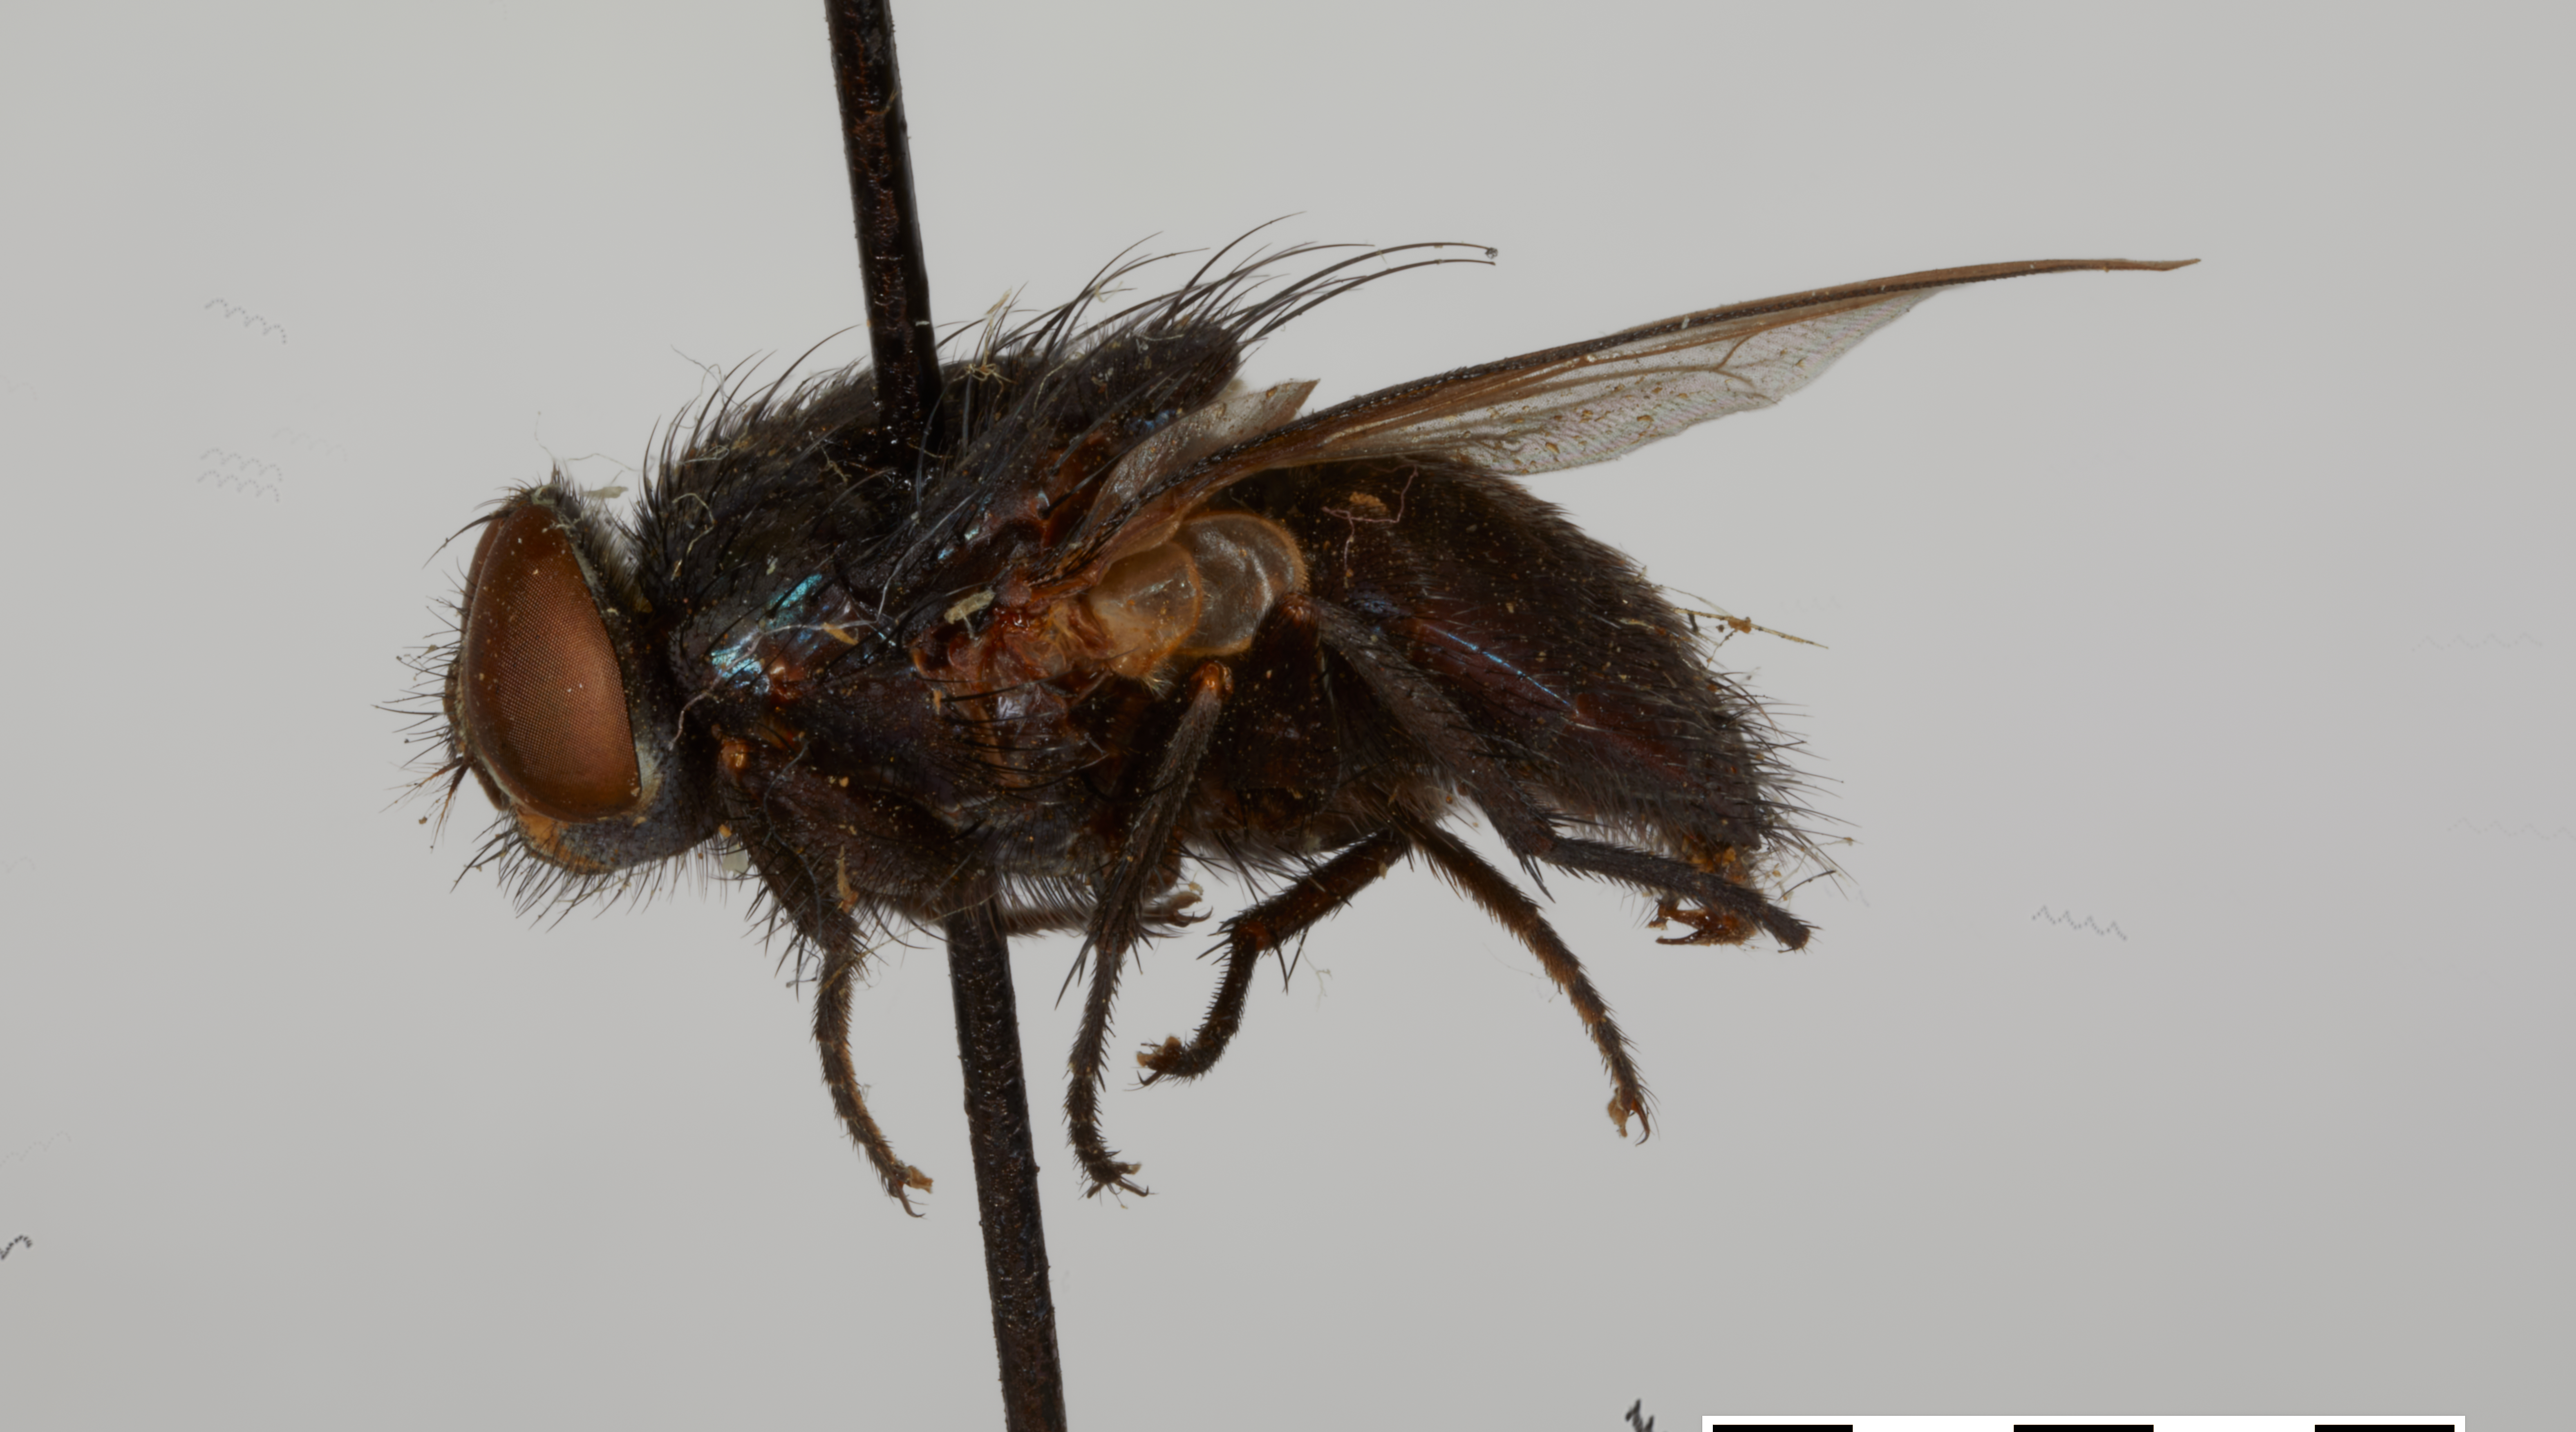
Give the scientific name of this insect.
Protocalliphora hirudo
